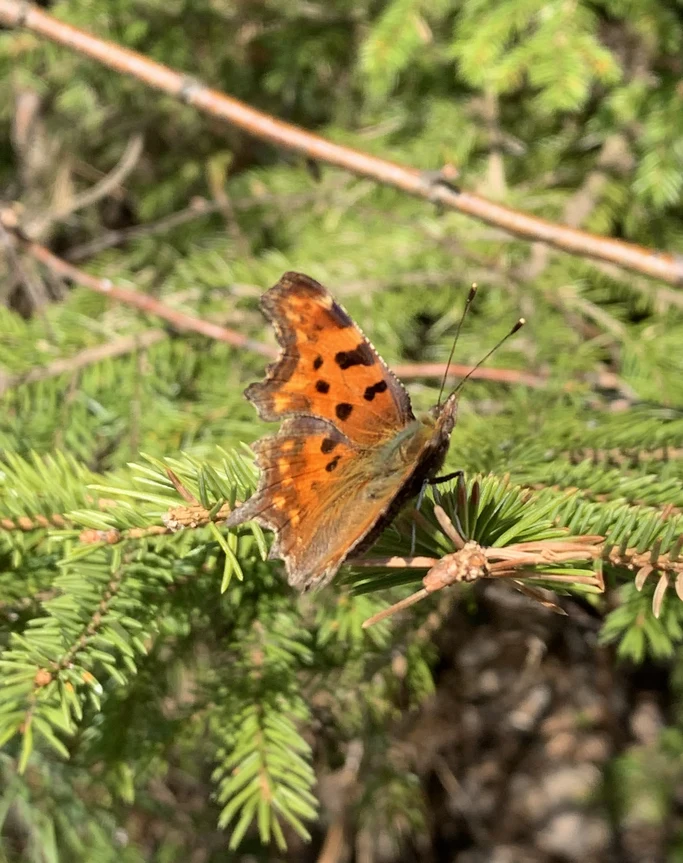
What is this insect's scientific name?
Polygonia c-album
